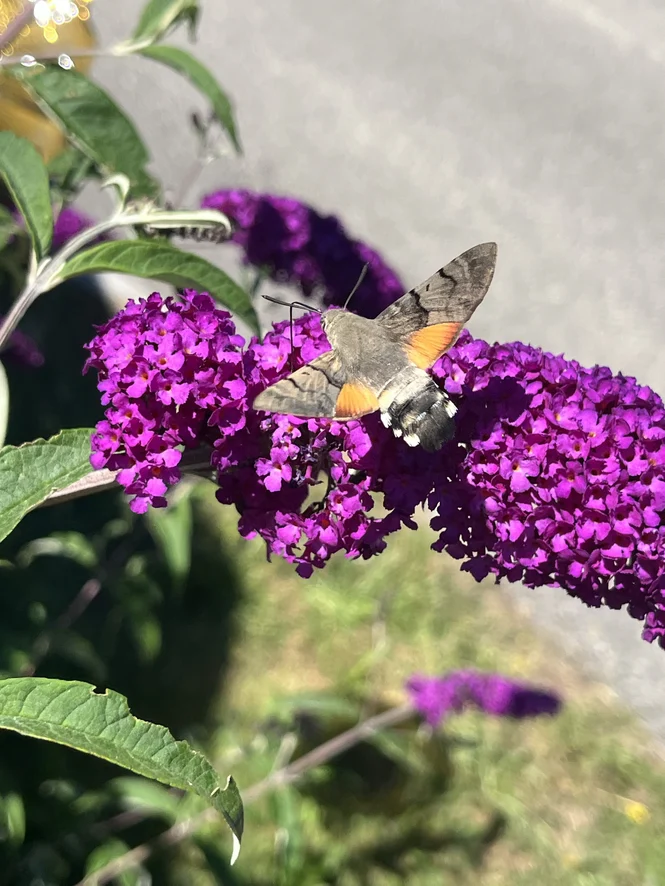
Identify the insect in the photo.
Macroglossum stellatarum
